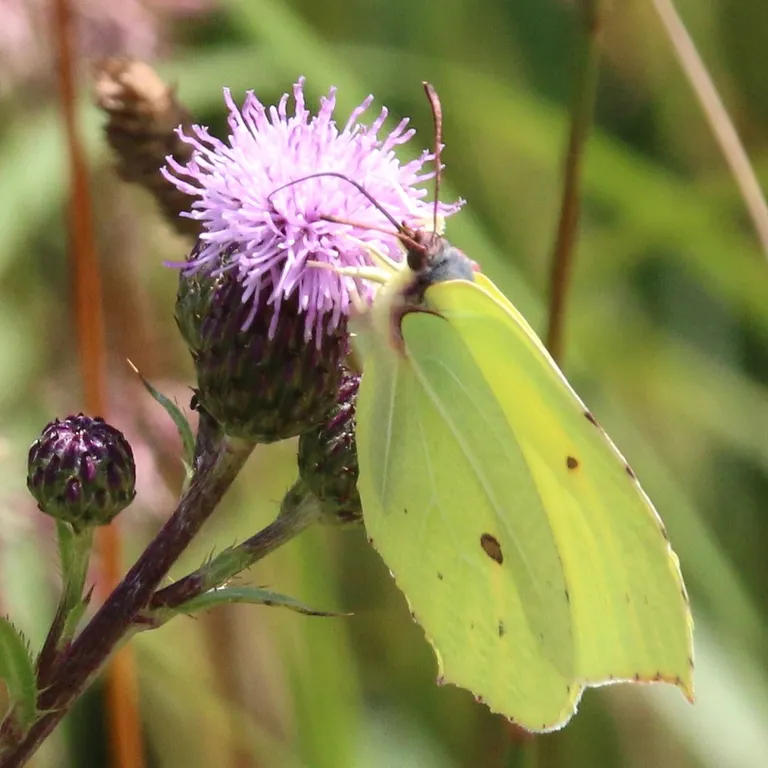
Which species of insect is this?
Gonepteryx rhamni
